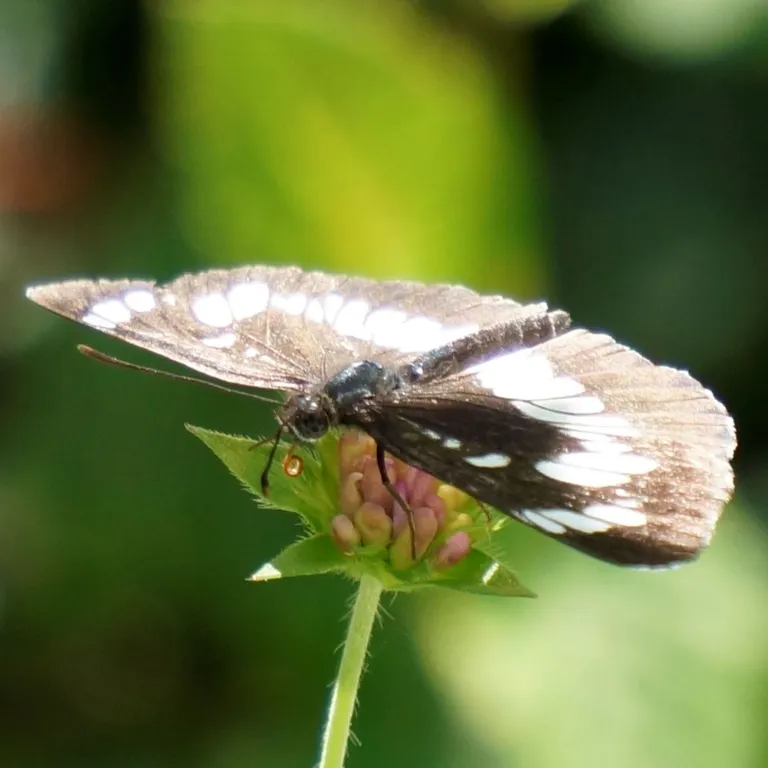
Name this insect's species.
Neptis rivularis
